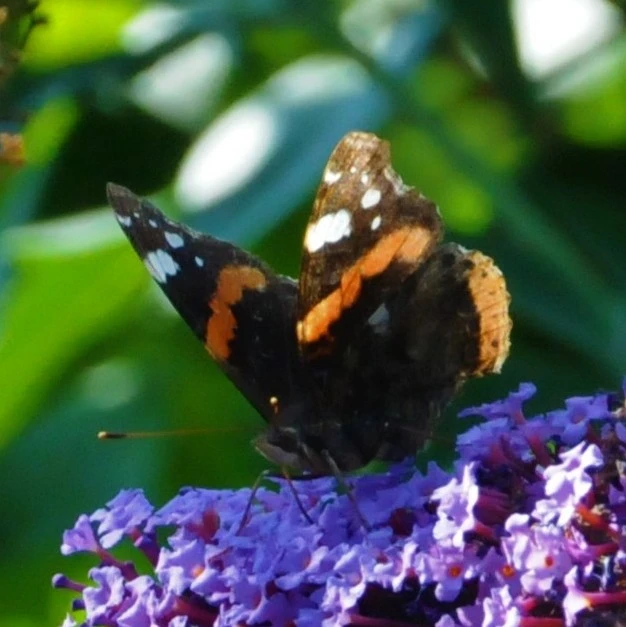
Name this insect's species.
Vanessa atalanta
